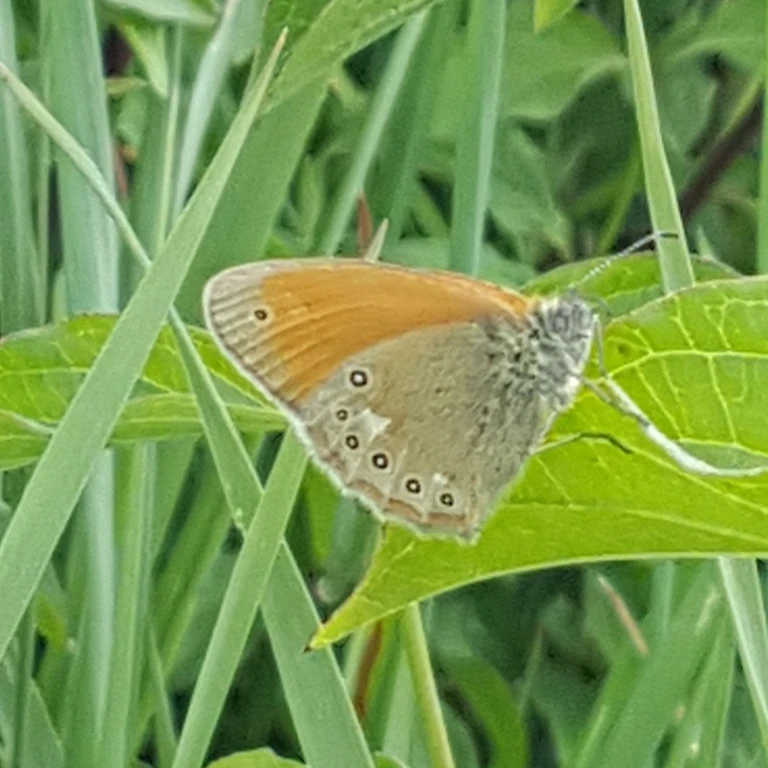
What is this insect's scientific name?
Coenonympha glycerion (also Coenonympha iphis)
